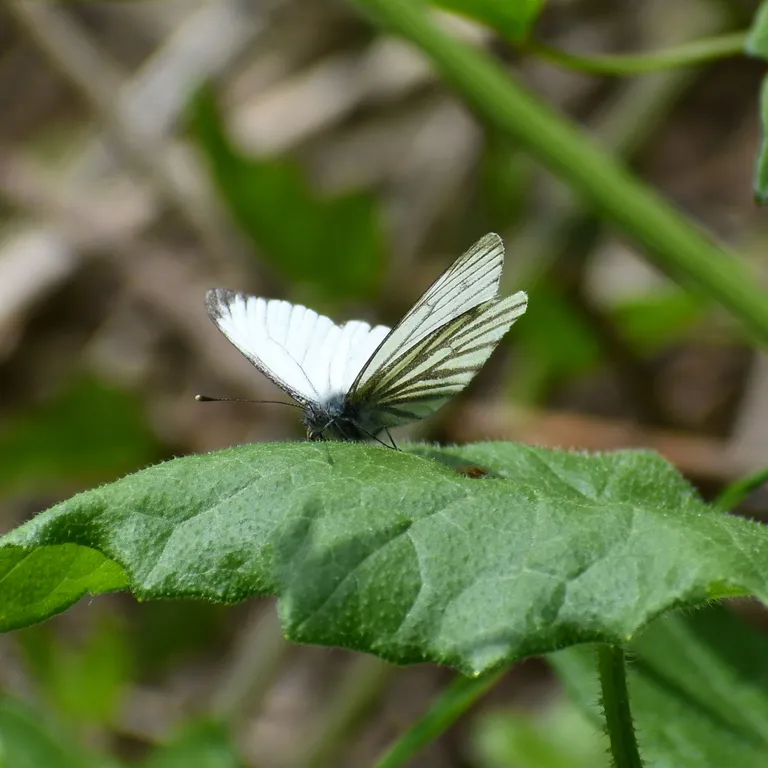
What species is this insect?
Pieris napi
